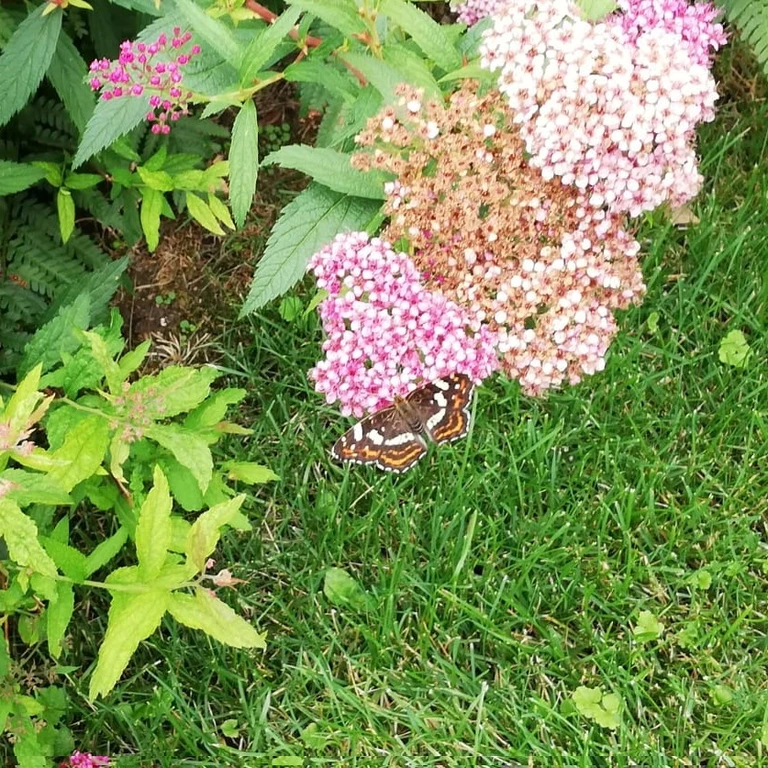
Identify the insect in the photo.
Araschnia levana
